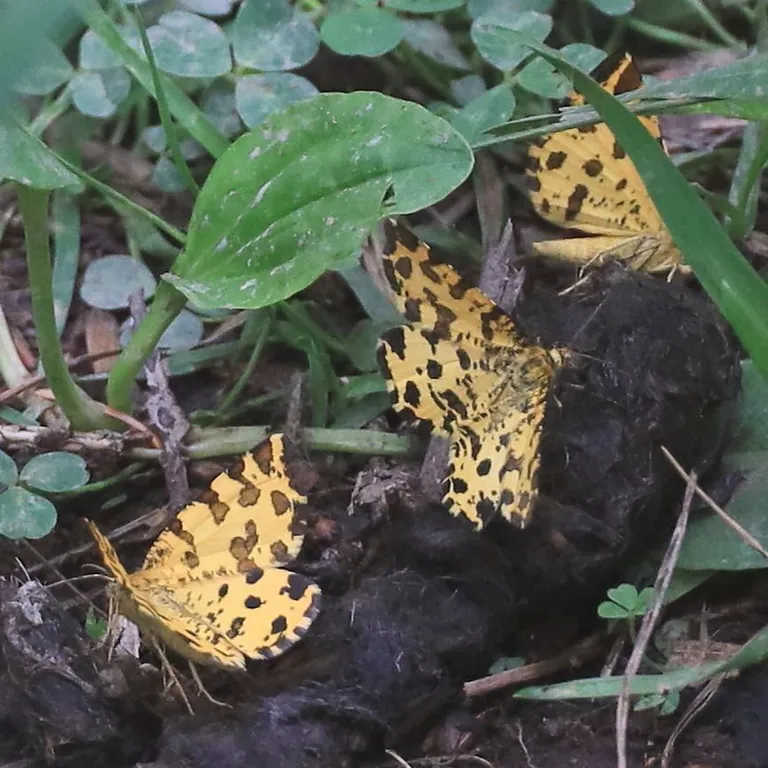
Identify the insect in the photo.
Pseudopanthera macularia
